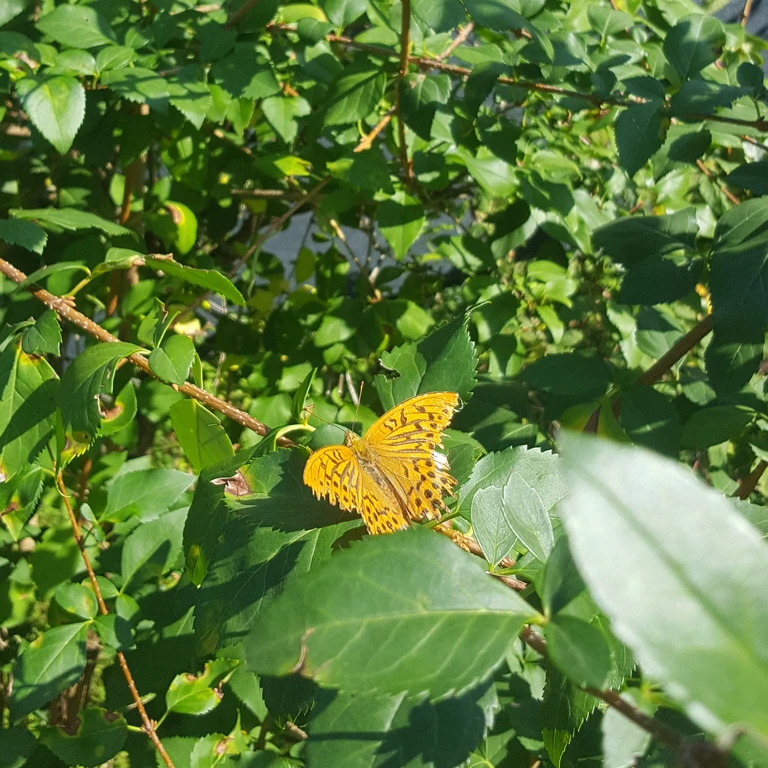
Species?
Argynnis paphia
